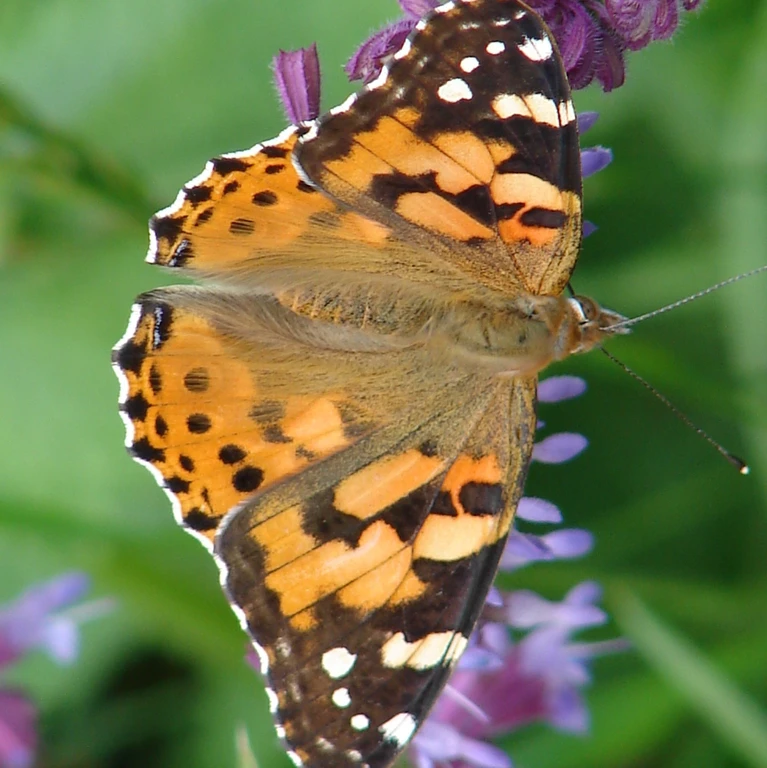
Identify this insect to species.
Vanessa cardui
